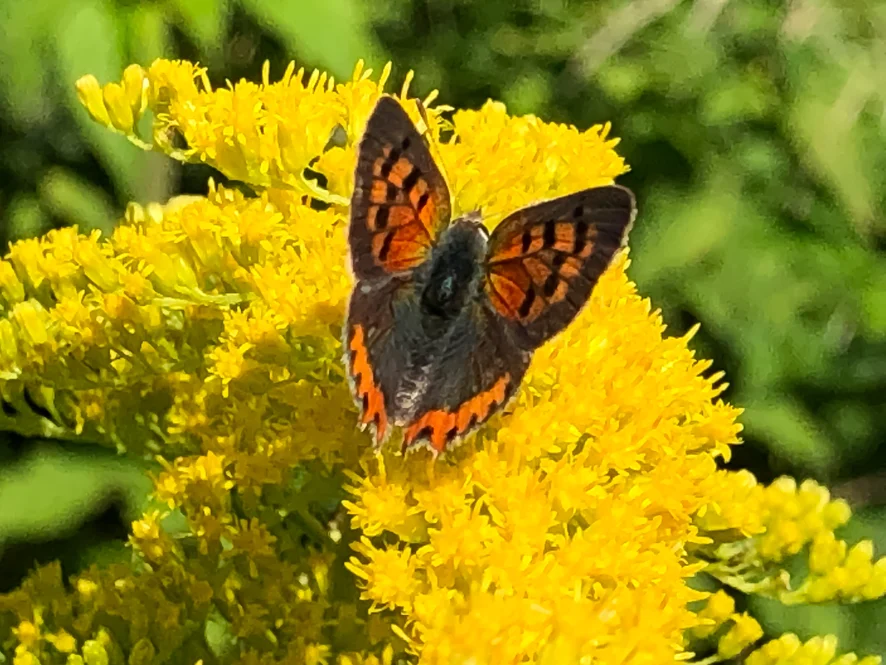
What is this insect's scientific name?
Lycaena phlaeas
